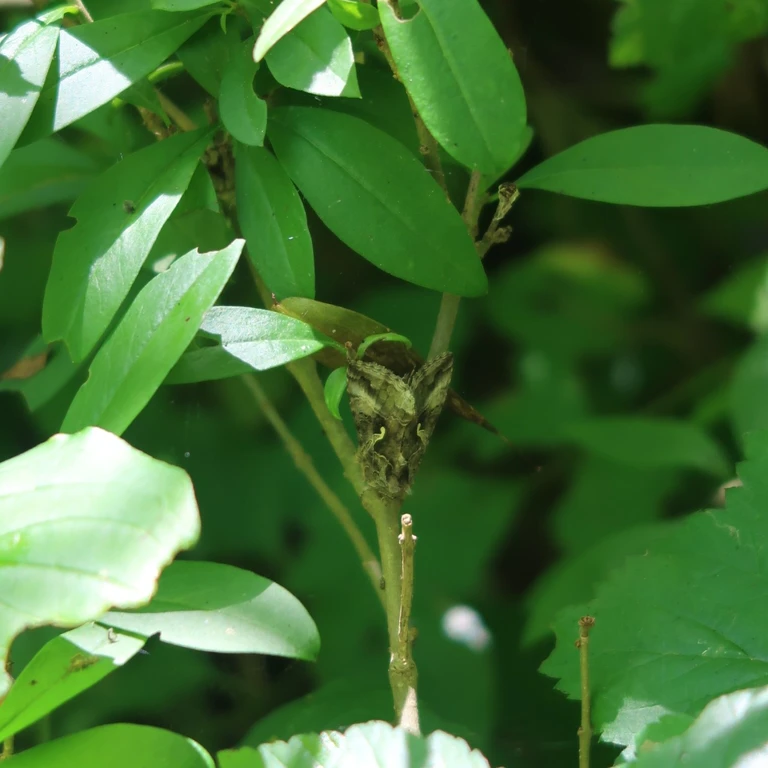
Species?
Autographa gamma
